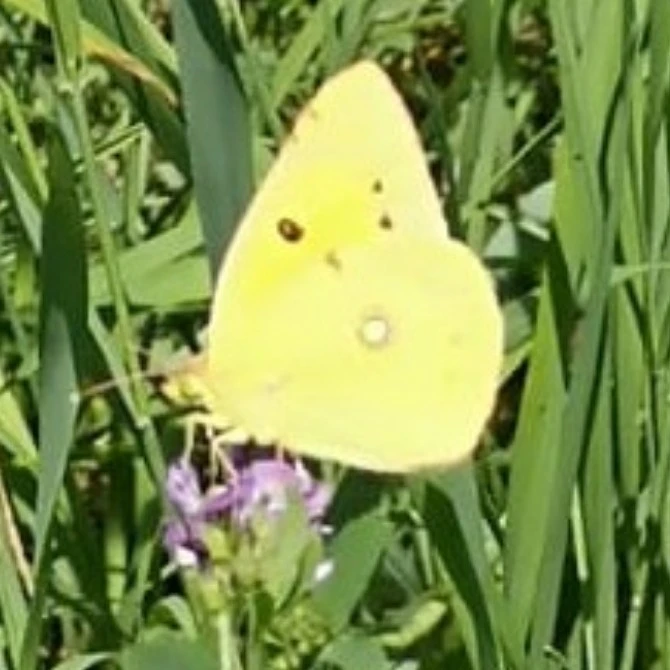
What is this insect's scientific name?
Colias croceus
